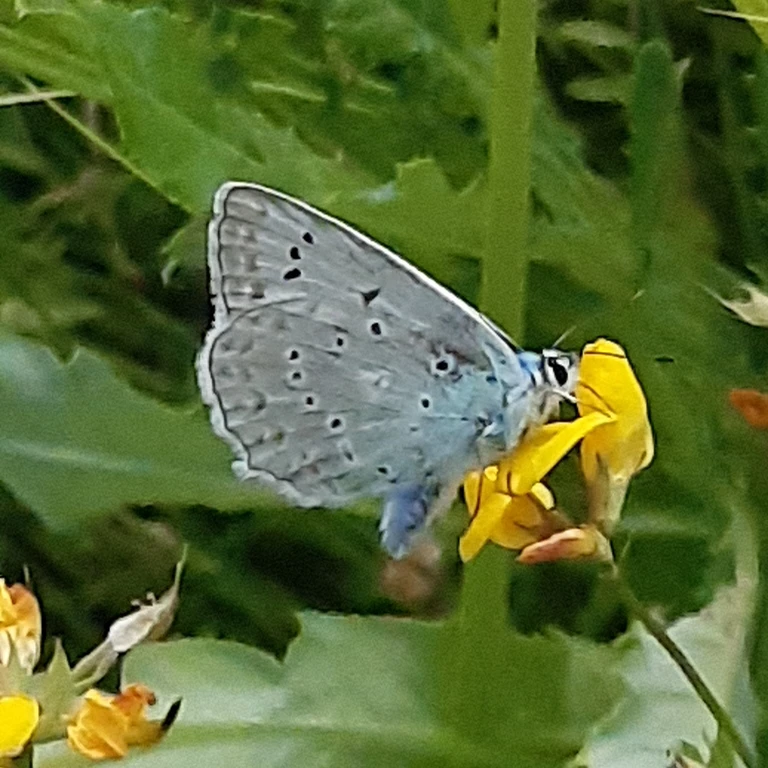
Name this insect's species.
Polyommatus daphnis
